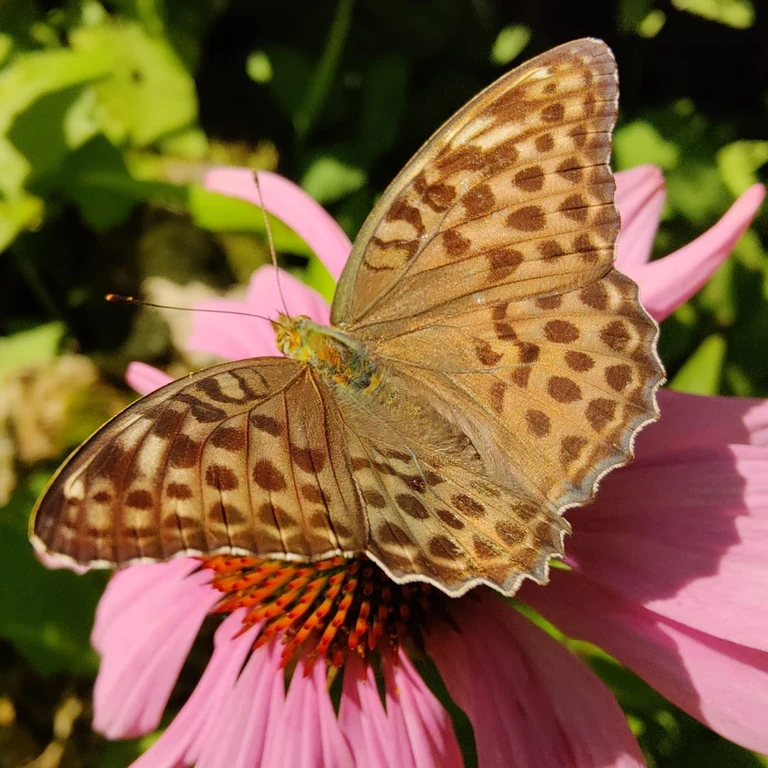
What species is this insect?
Argynnis paphia
